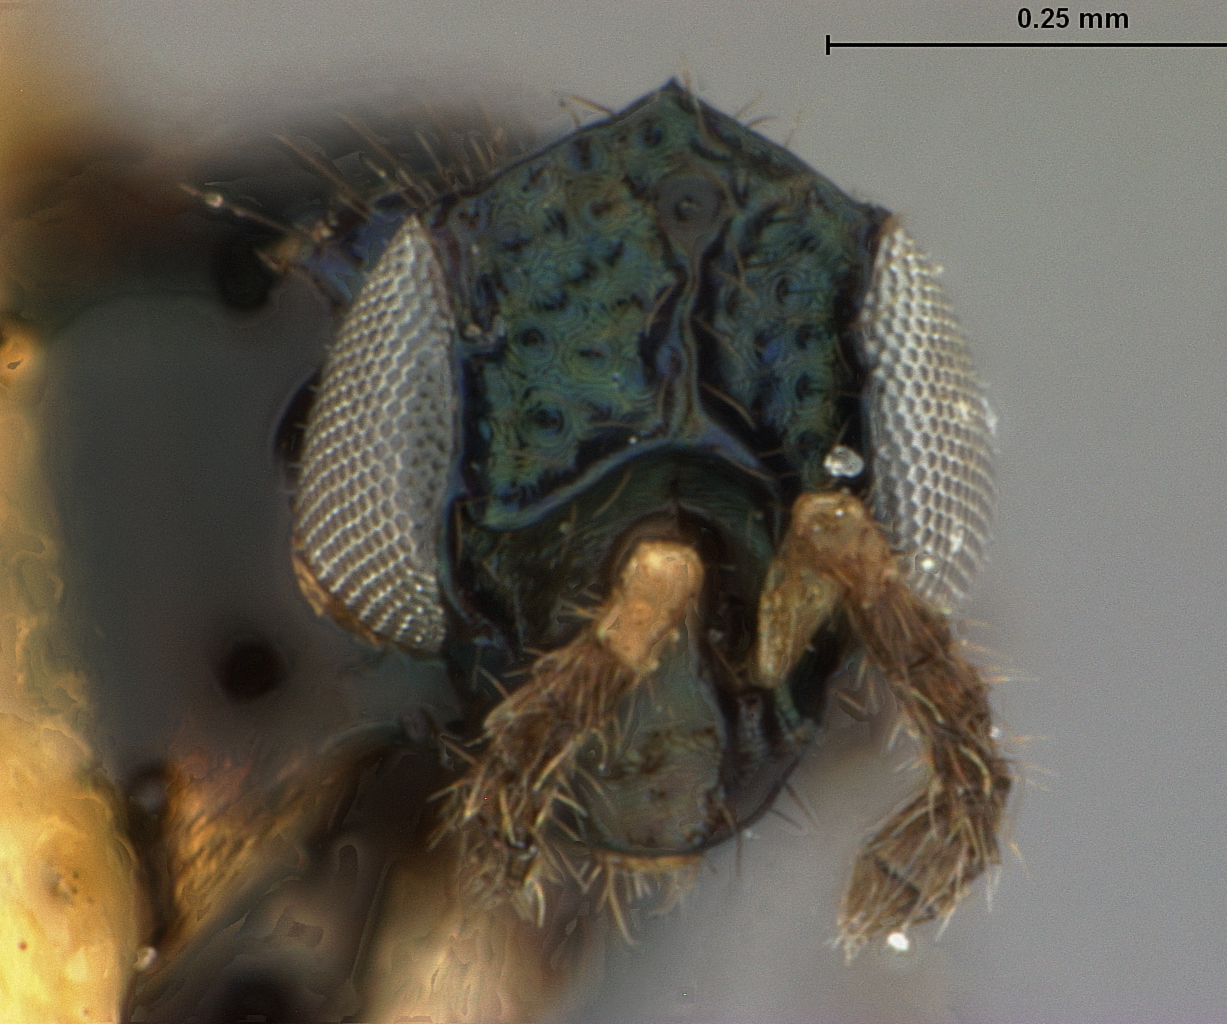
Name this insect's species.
Elasmus philippinensis
